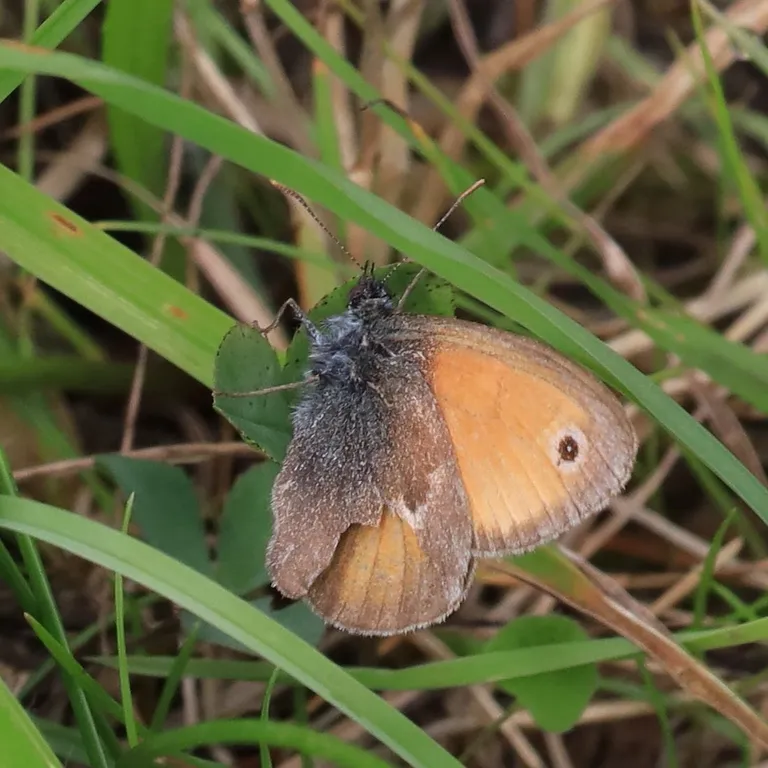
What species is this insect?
Coenonympha pamphilus
